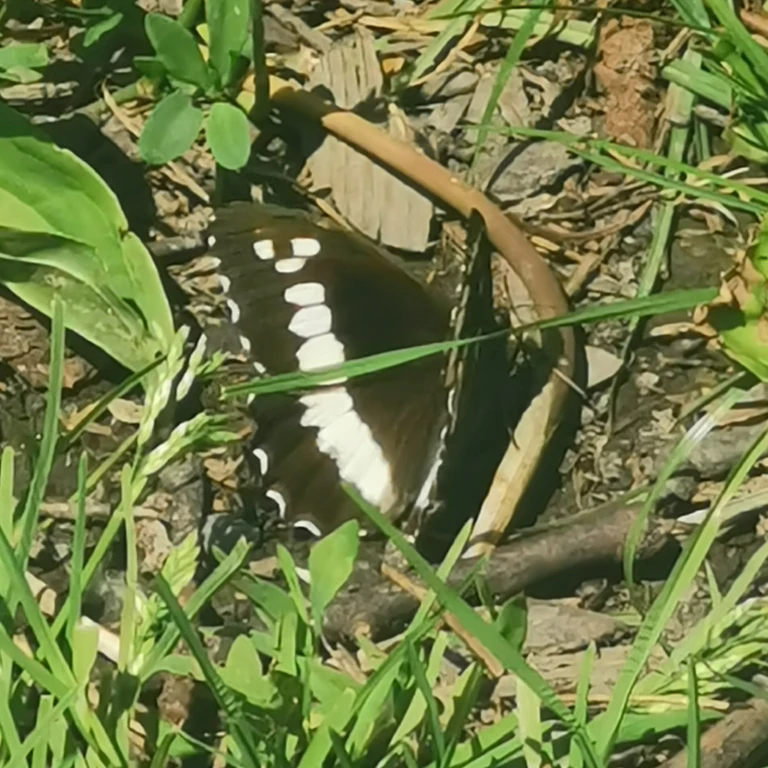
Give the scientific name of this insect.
Brintesia circe
